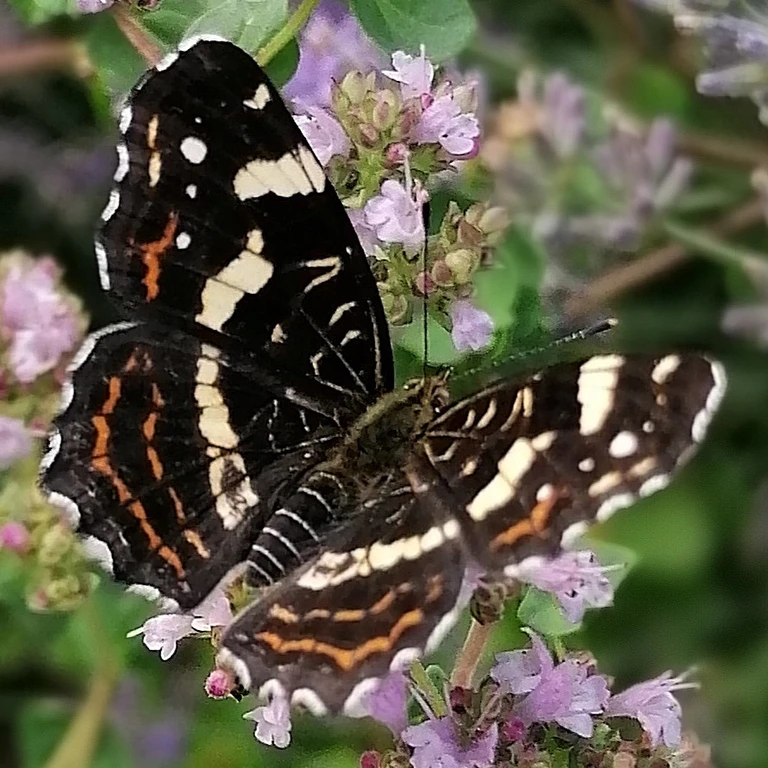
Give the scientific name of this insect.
Araschnia levana
